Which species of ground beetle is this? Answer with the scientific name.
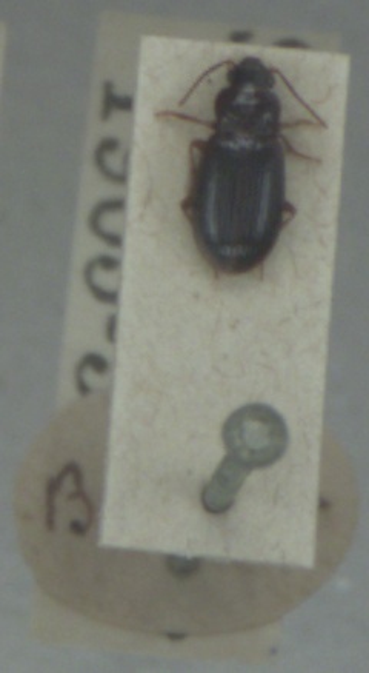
Bradycellus caucasicus
